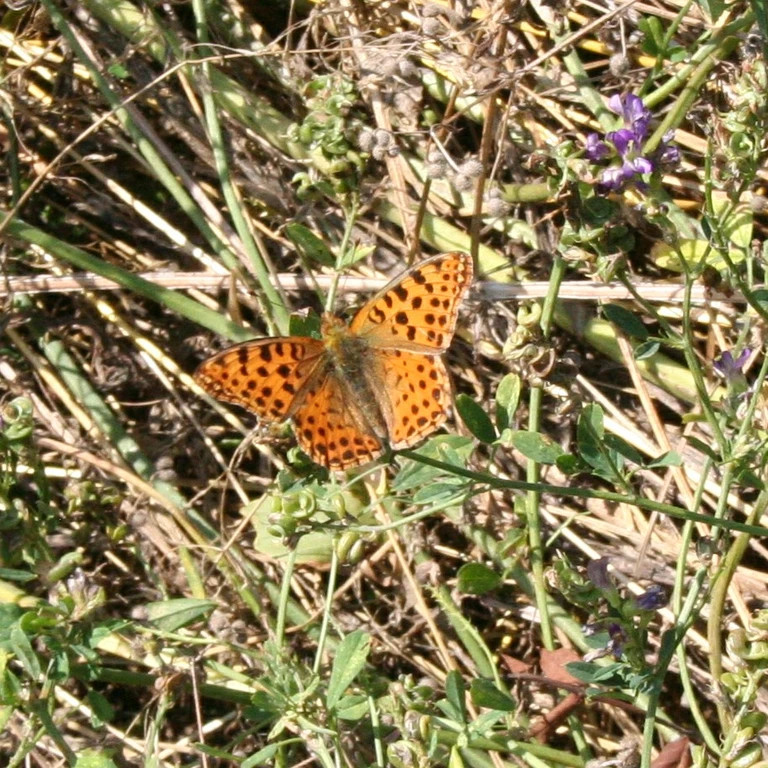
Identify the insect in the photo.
Issoria lathonia
